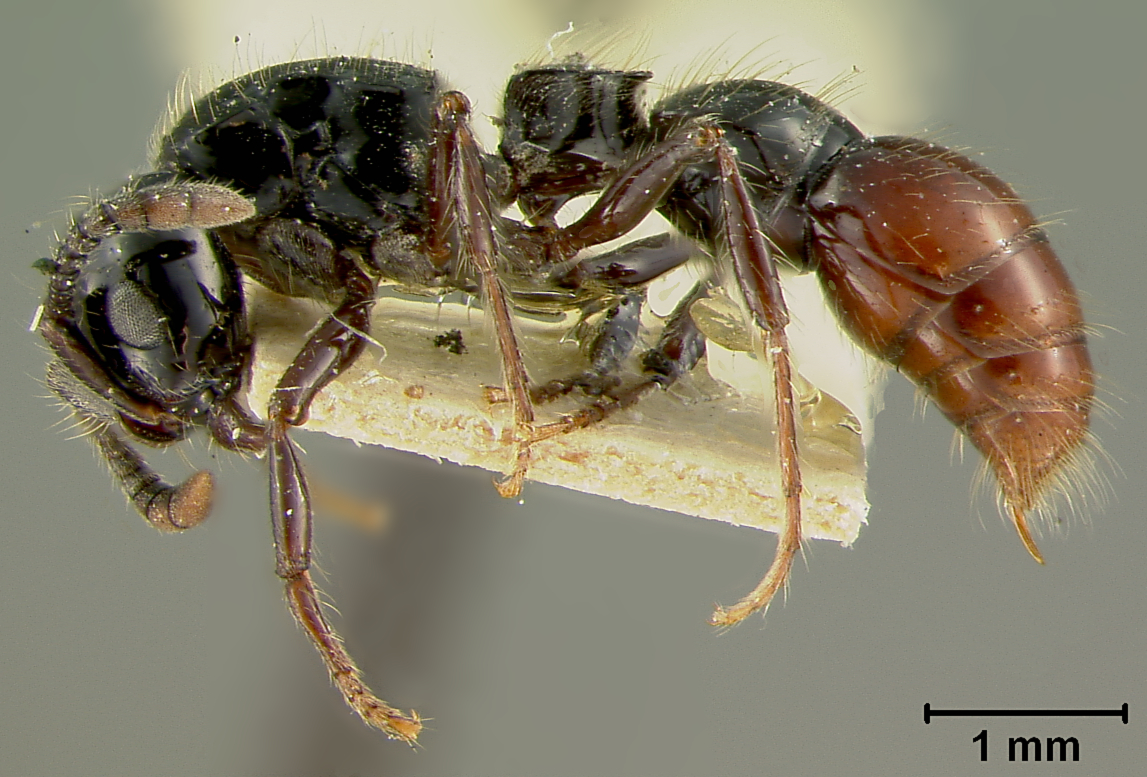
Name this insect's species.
Phyracaces ficosus
